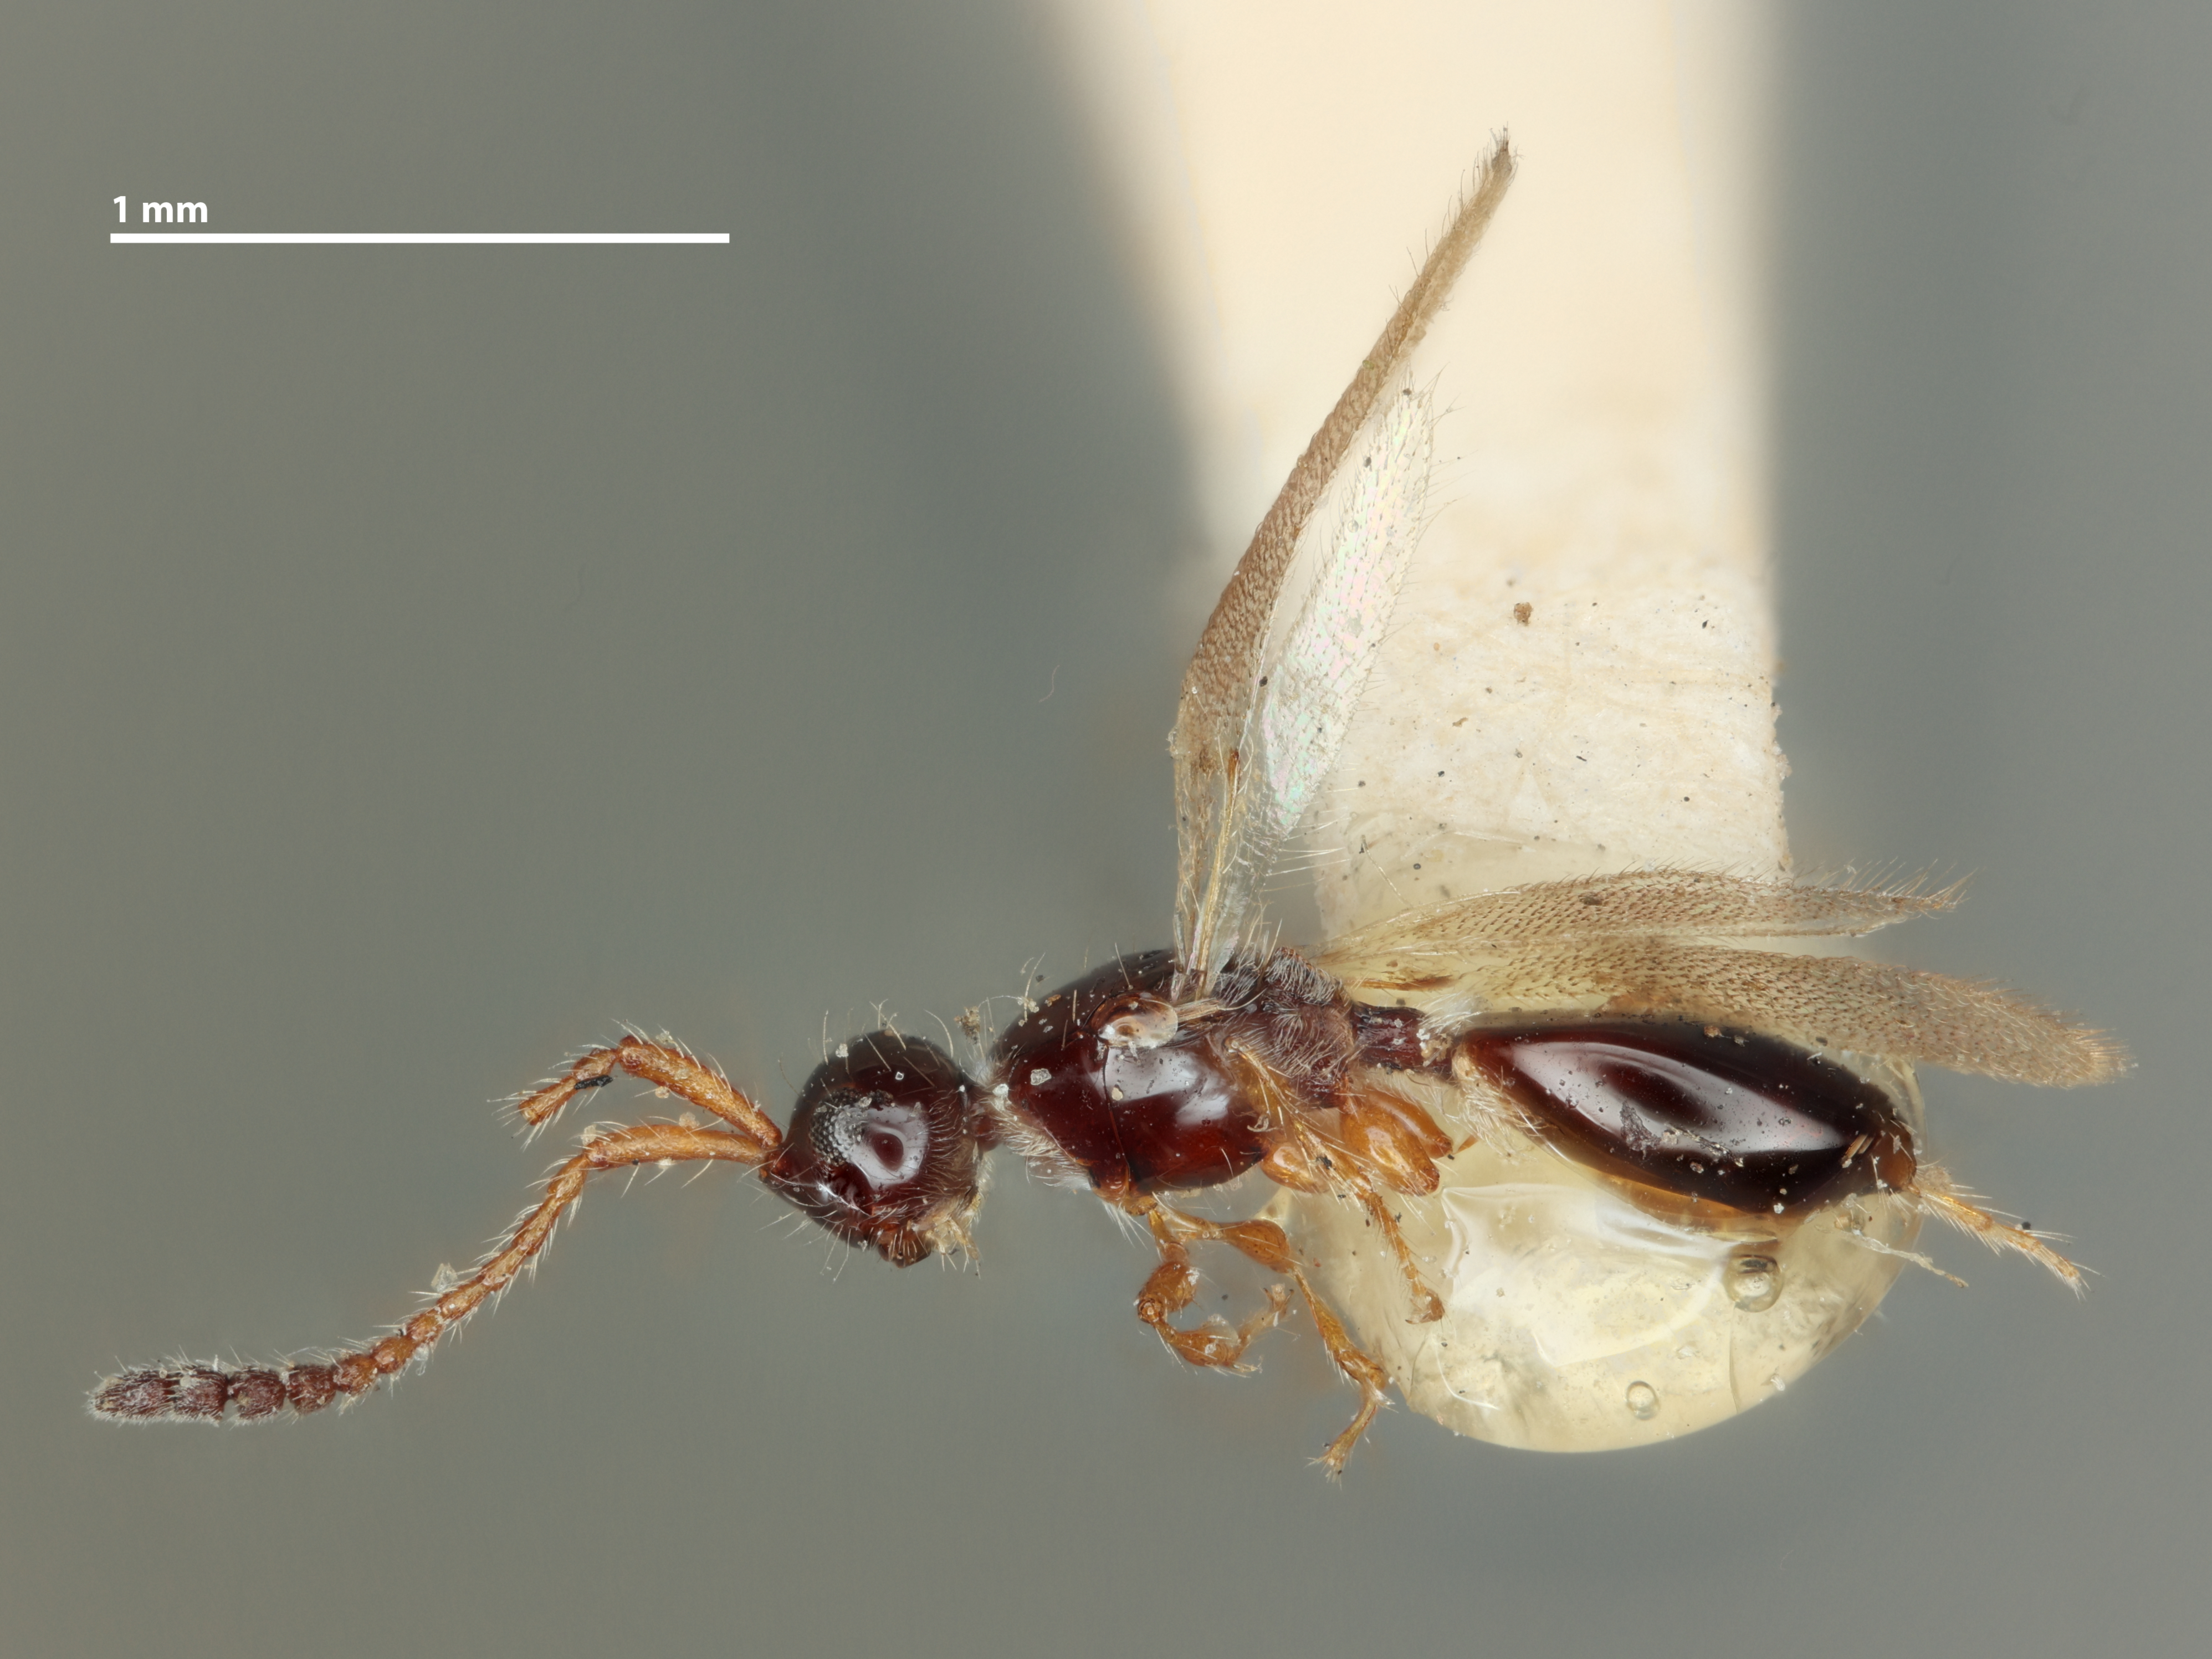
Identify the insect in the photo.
Trichopria rufipes
